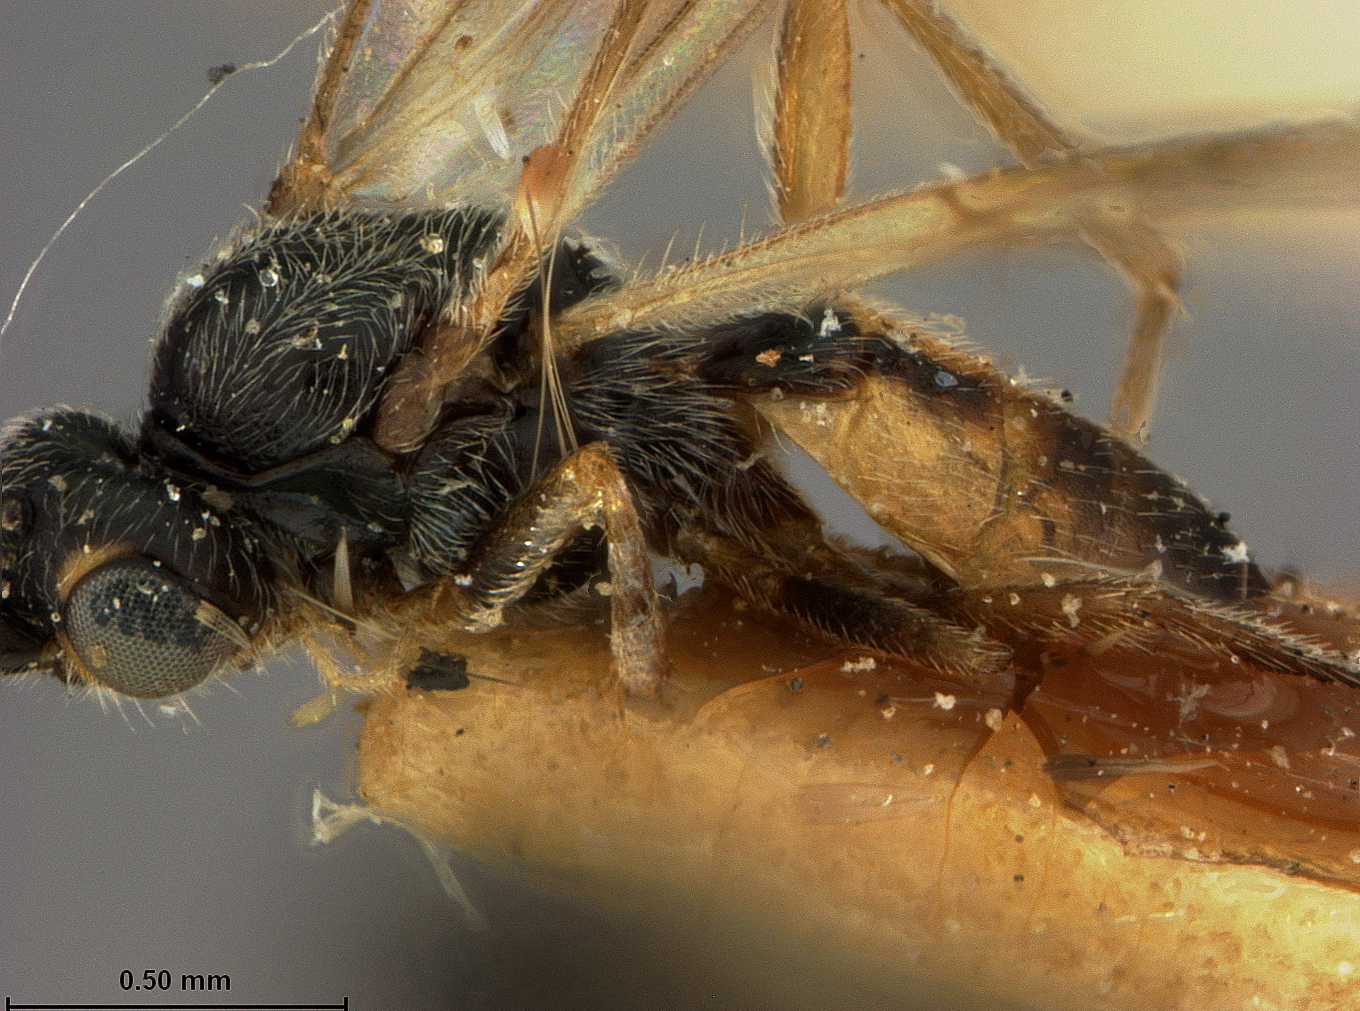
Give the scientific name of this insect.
Bracon gelechiae
